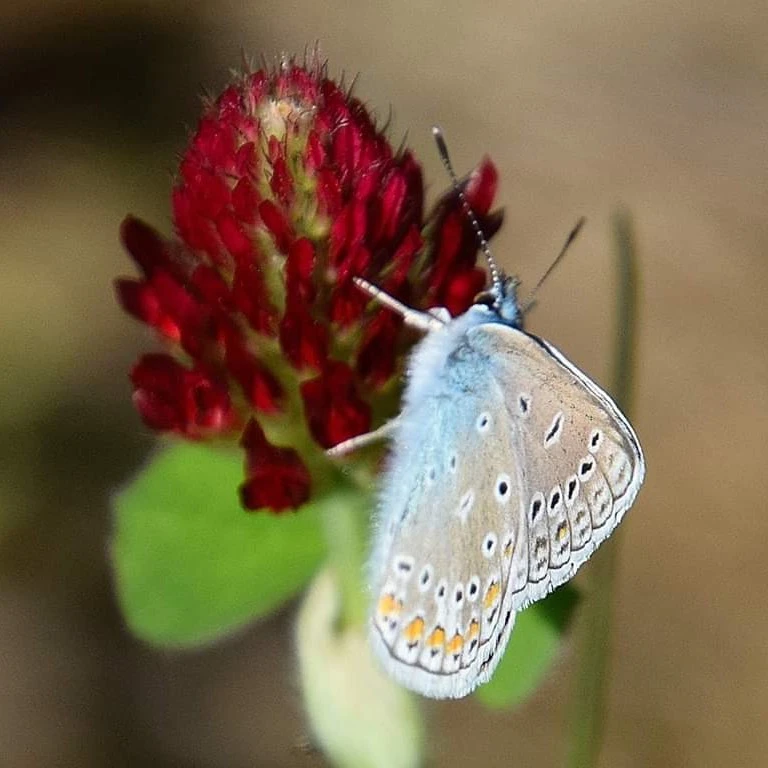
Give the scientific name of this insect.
Polyommatus icarus
